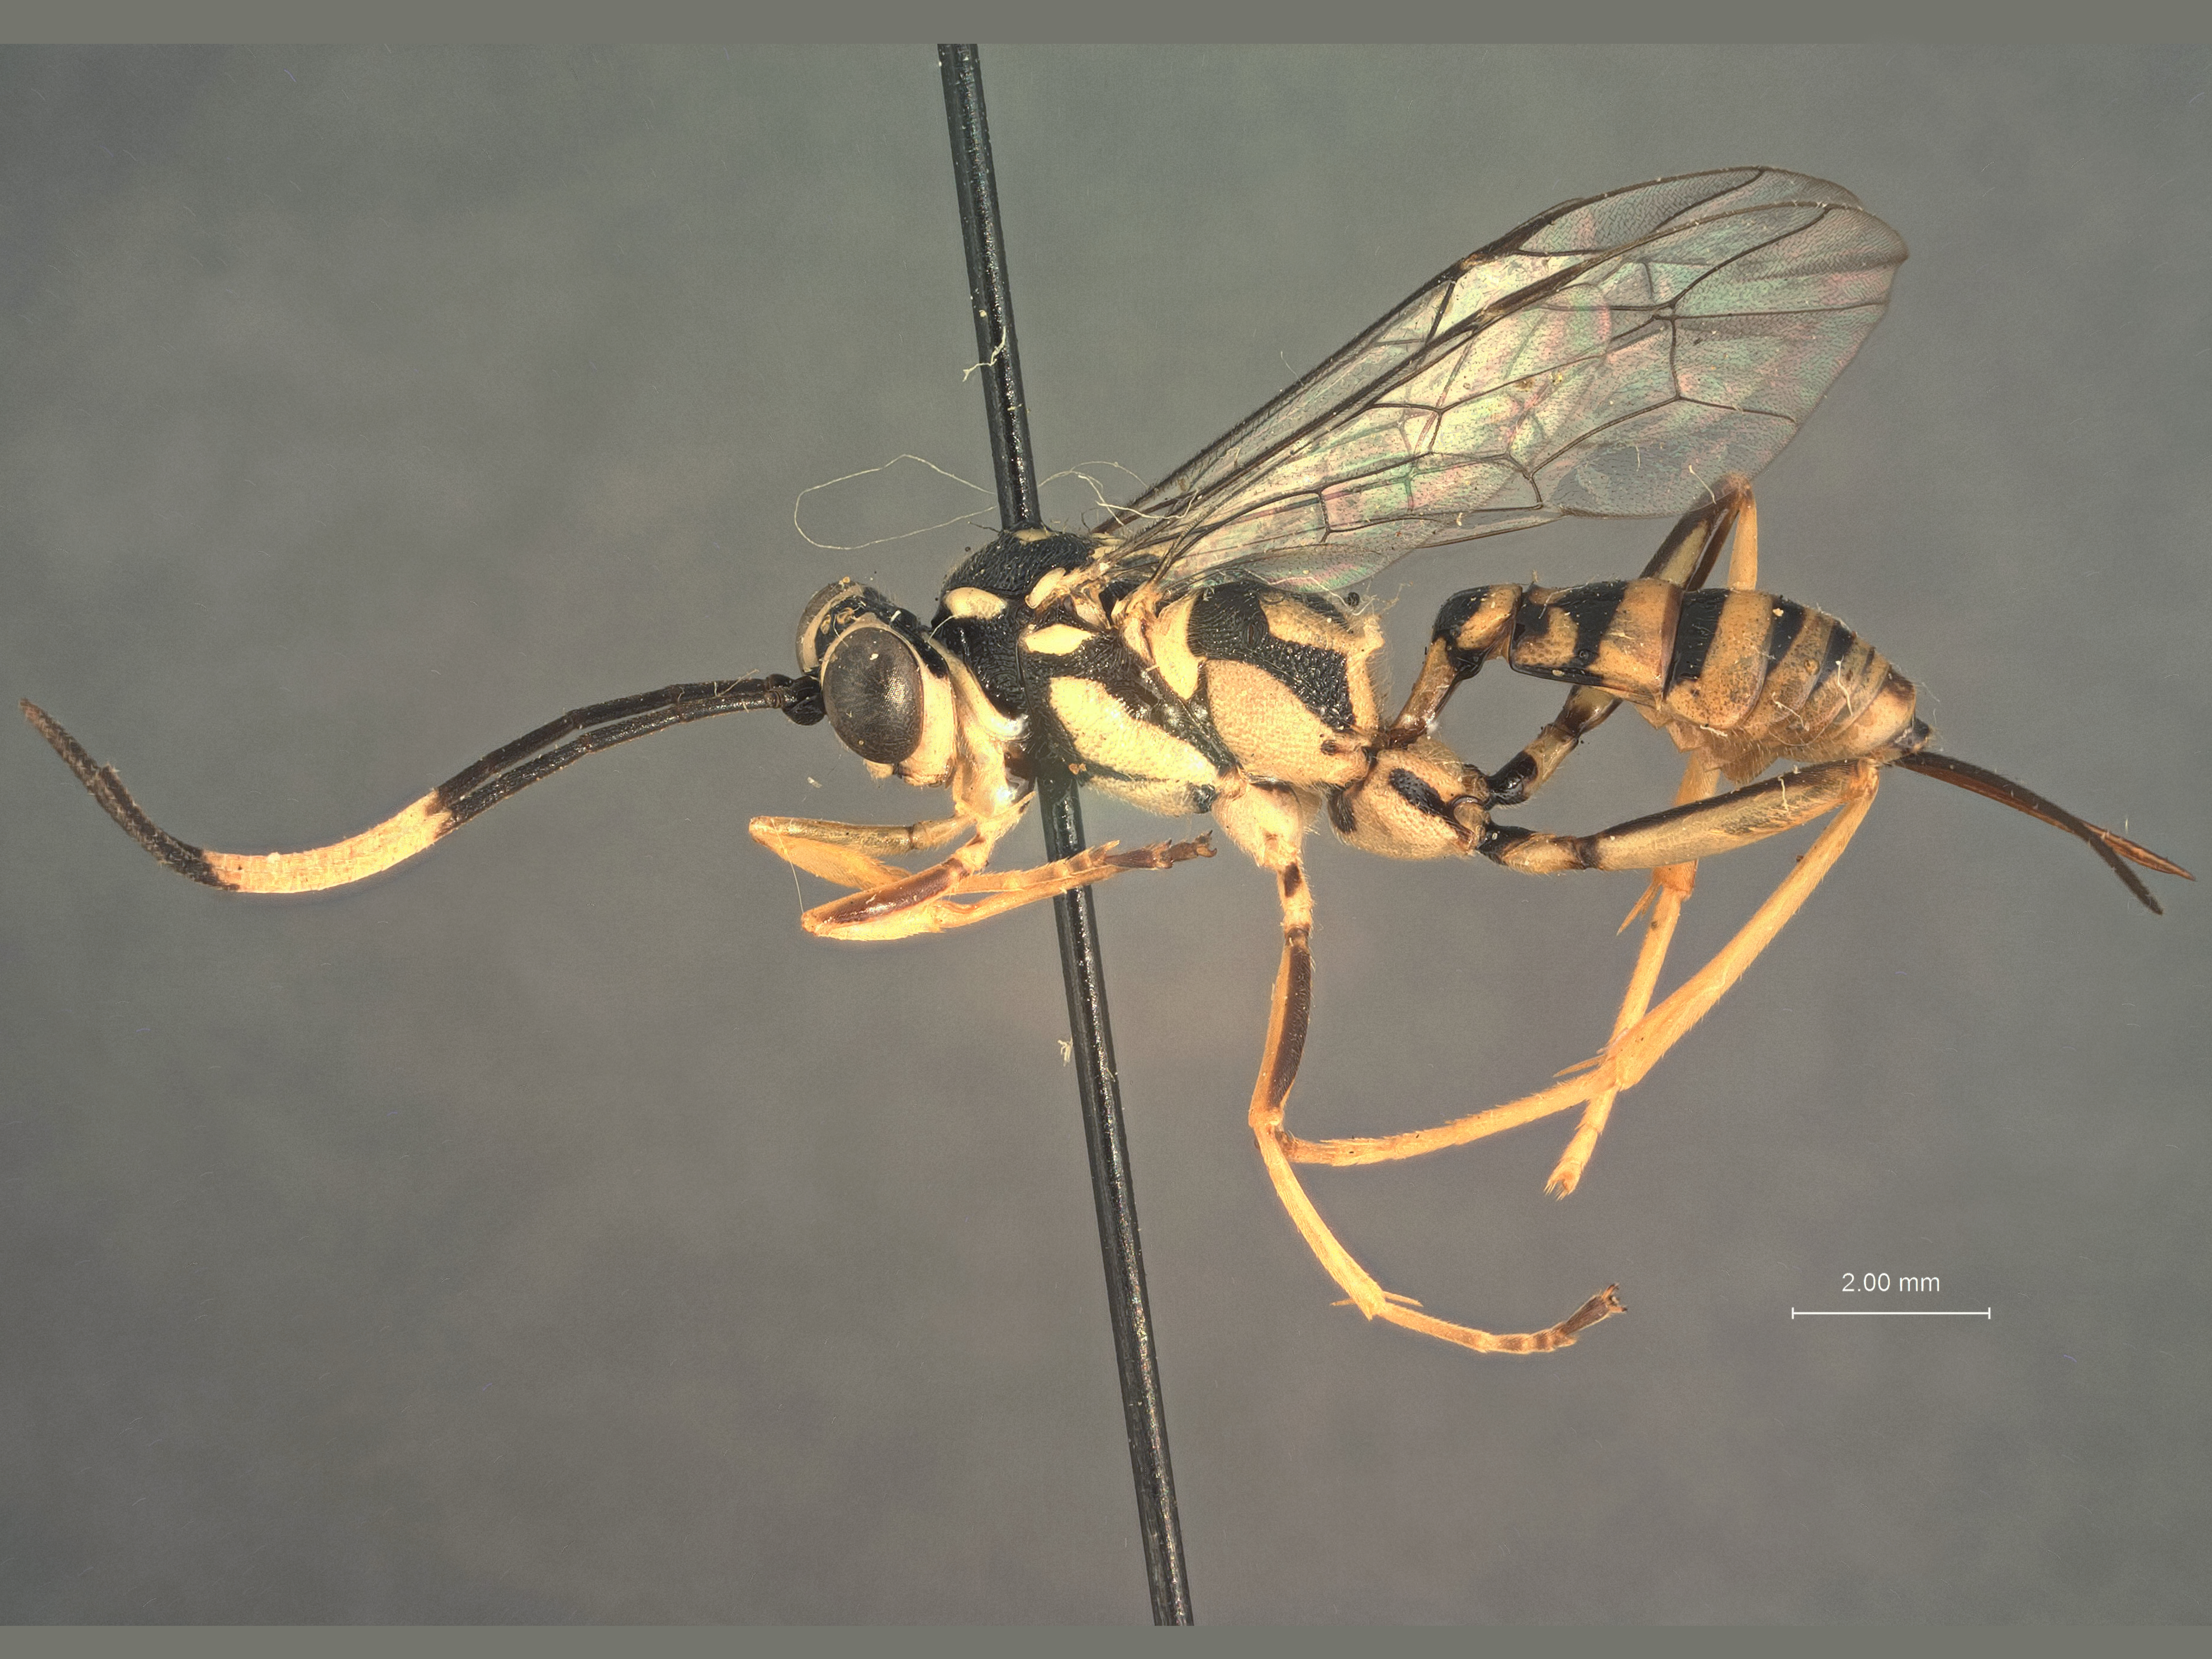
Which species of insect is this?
Cryptanura planiscutella
